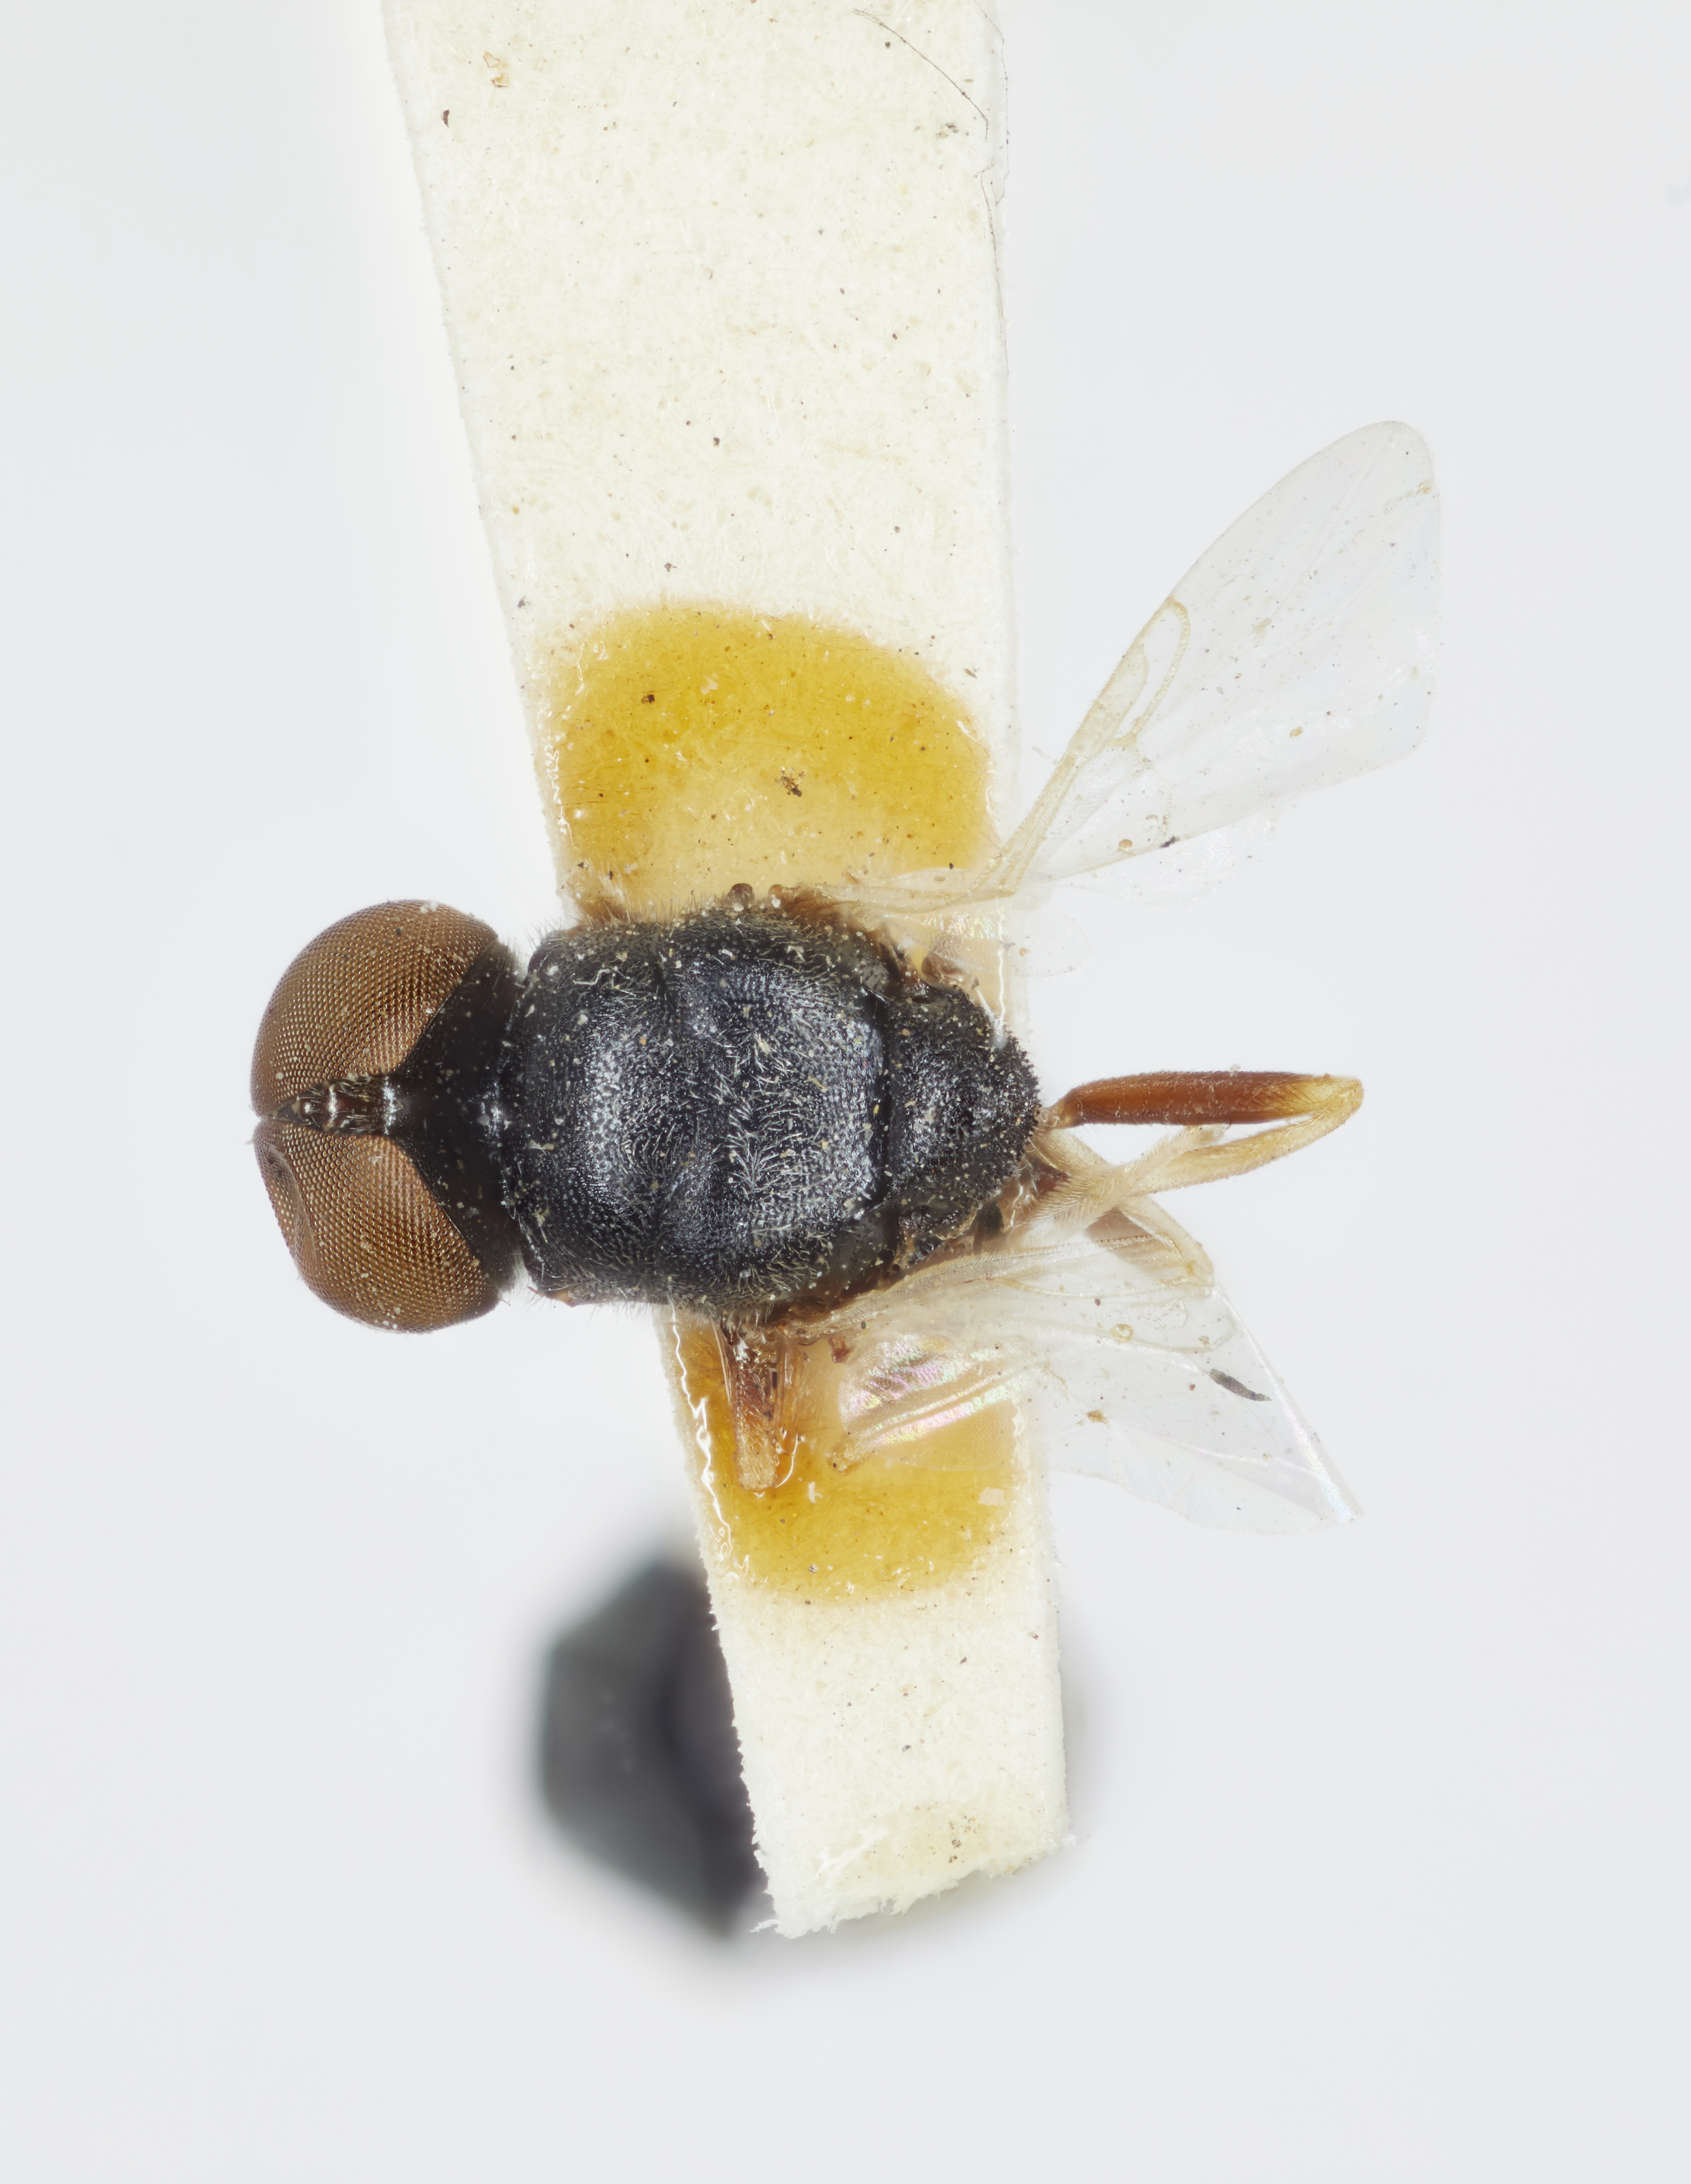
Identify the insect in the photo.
Zabrachia albipilum
